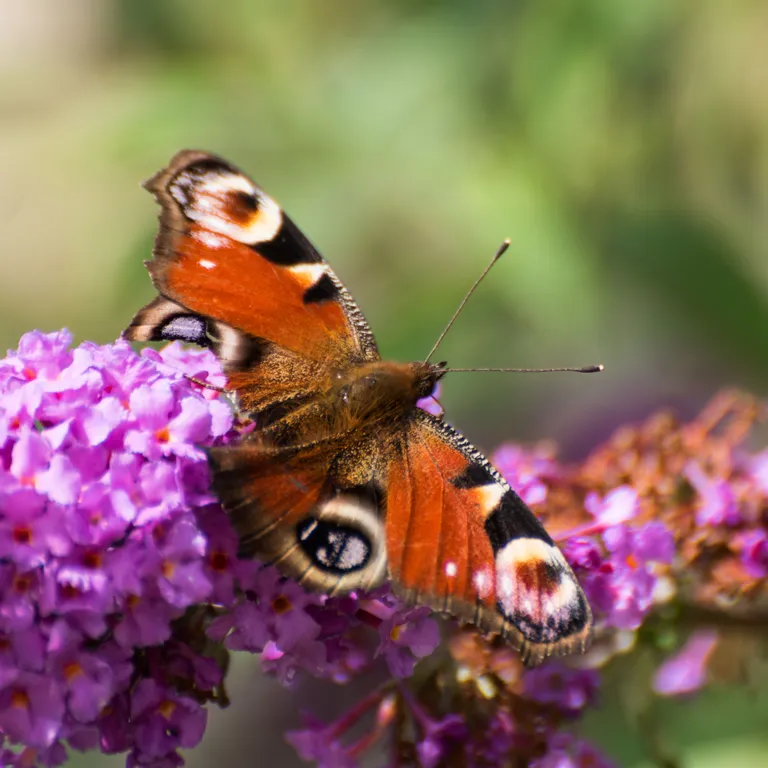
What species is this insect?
Aglais io
